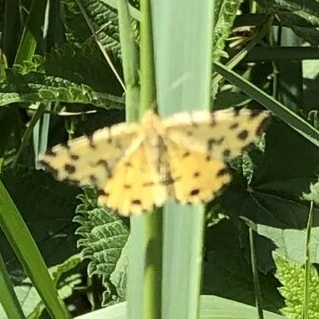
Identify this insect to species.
Pseudopanthera macularia
